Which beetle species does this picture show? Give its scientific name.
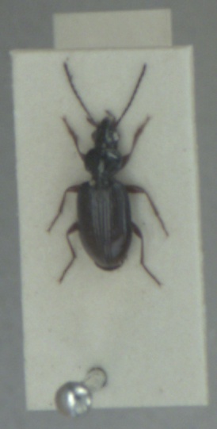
Bembidion iricolor
